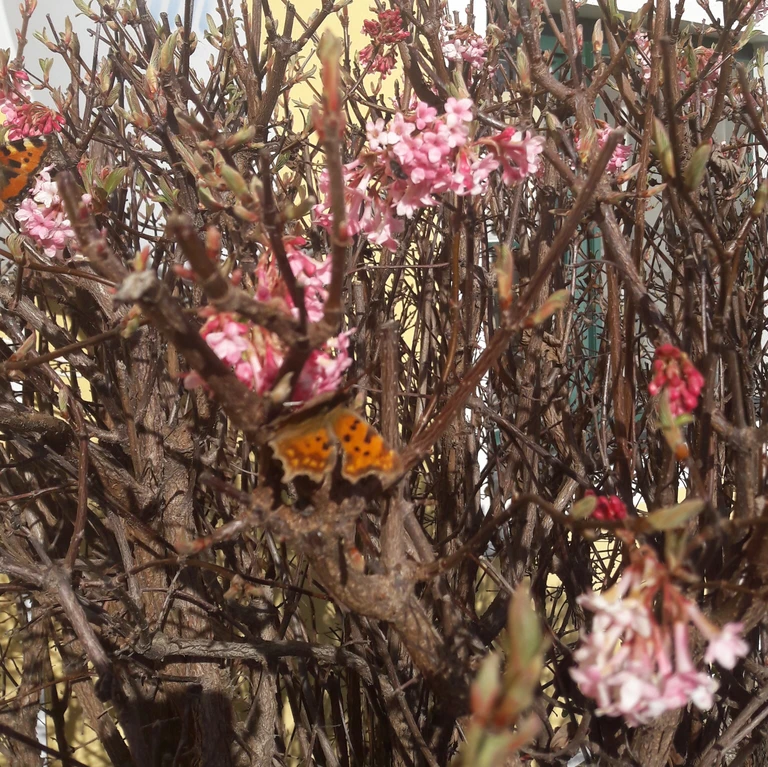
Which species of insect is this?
Polygonia c-album
